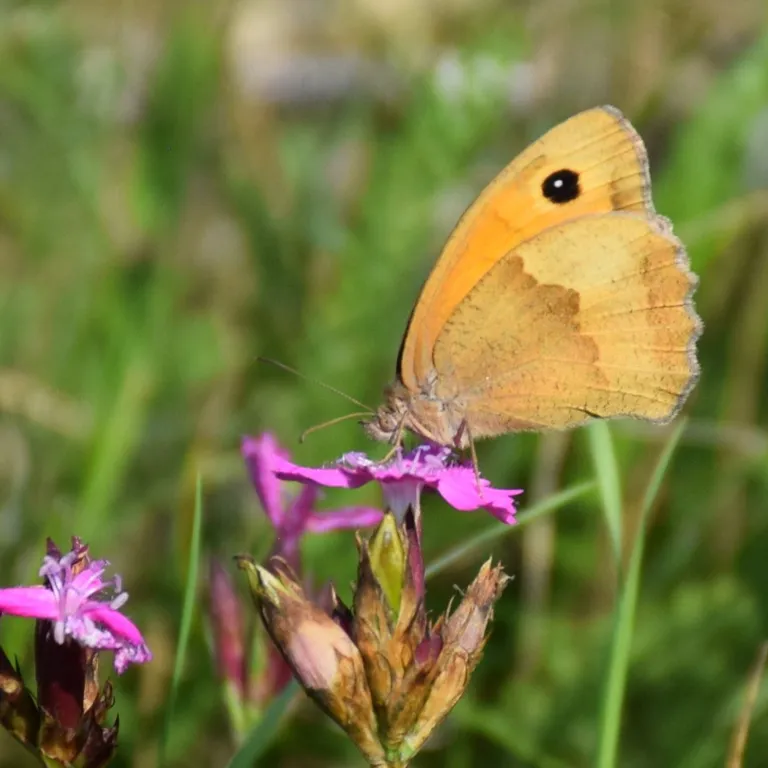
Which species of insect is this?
Maniola jurtina
